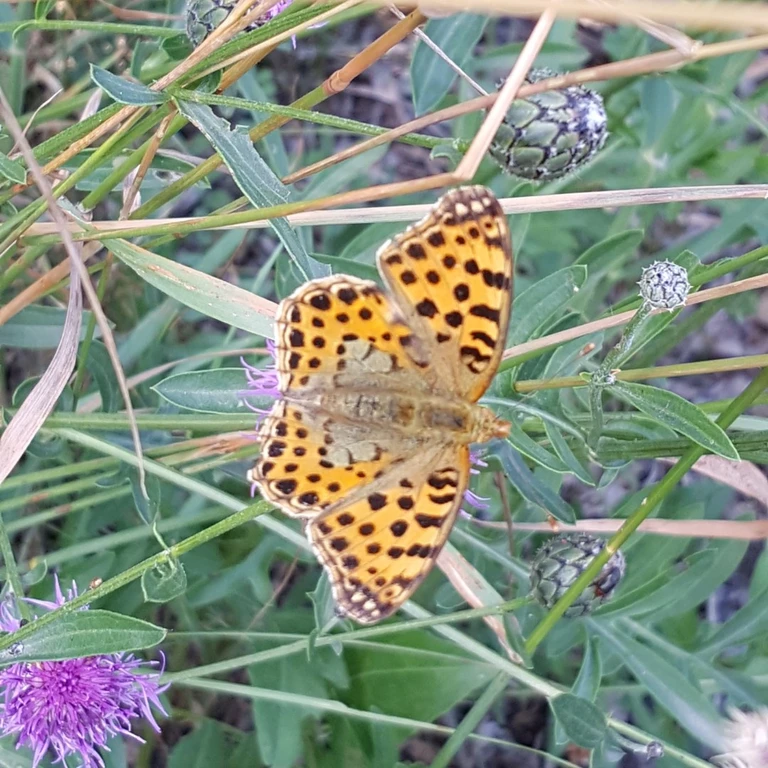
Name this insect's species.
Issoria lathonia
